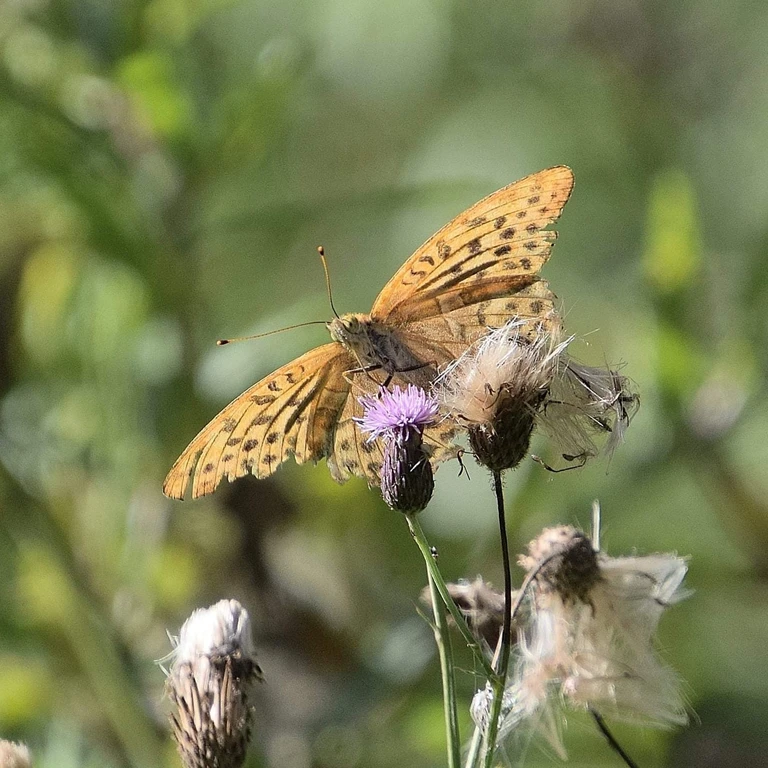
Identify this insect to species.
Argynnis paphia
